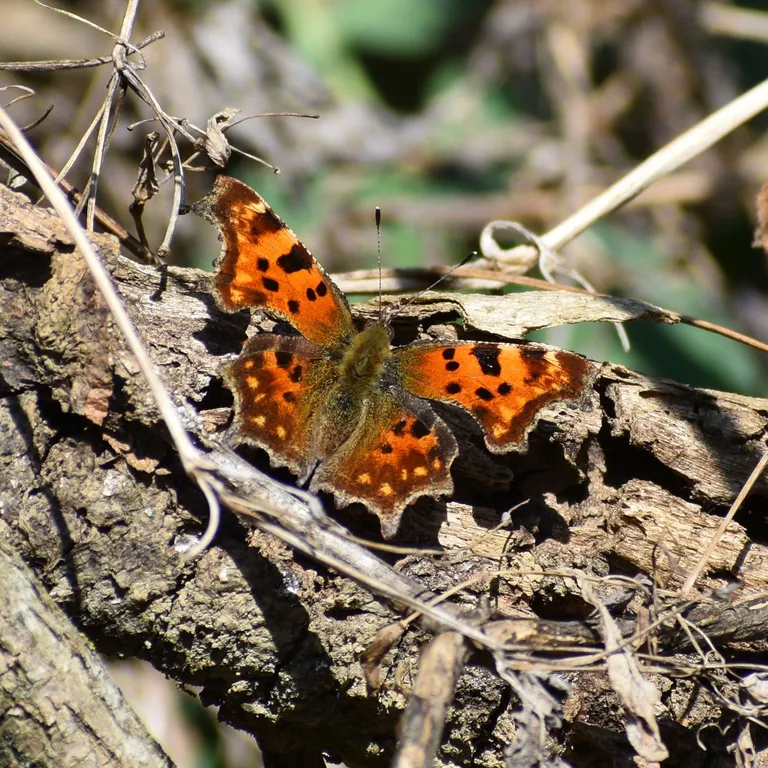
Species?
Polygonia c-album
